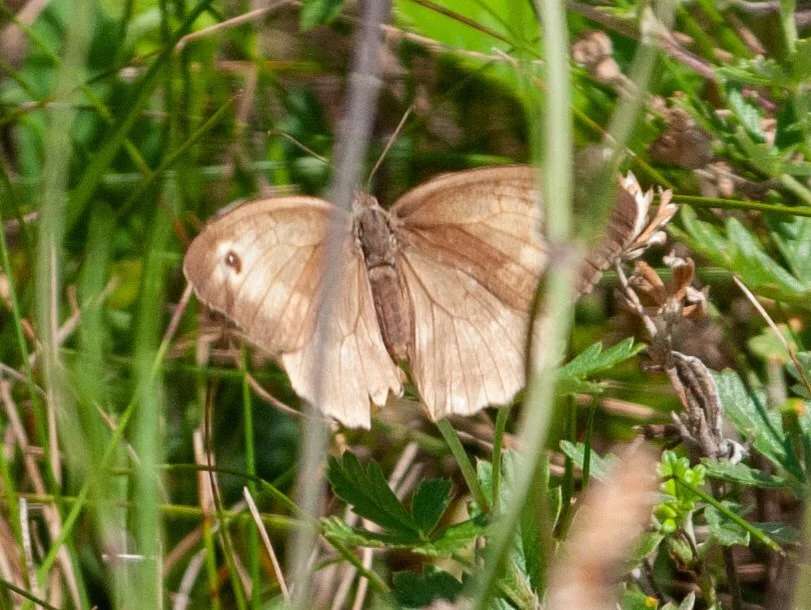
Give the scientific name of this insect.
Maniola jurtina
